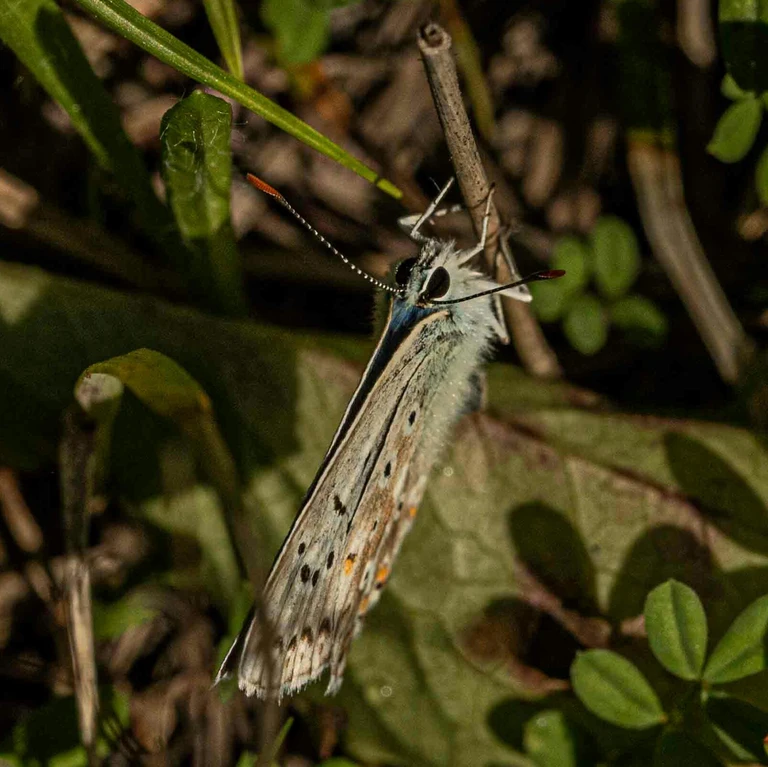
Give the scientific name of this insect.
Lysandra coridon
